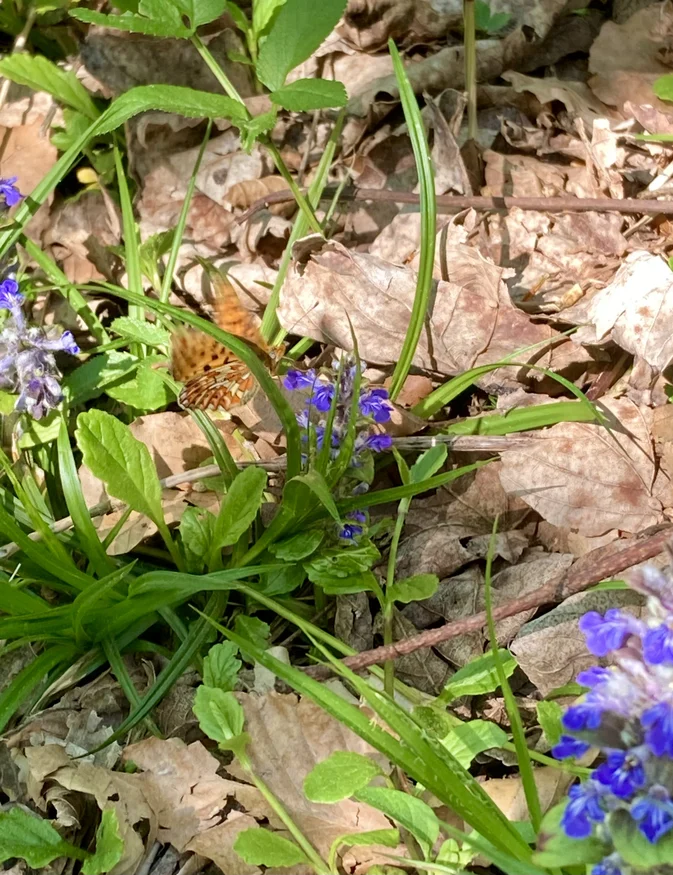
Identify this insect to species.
Boloria euphrosyne (also Clossiana euphrosyne)
